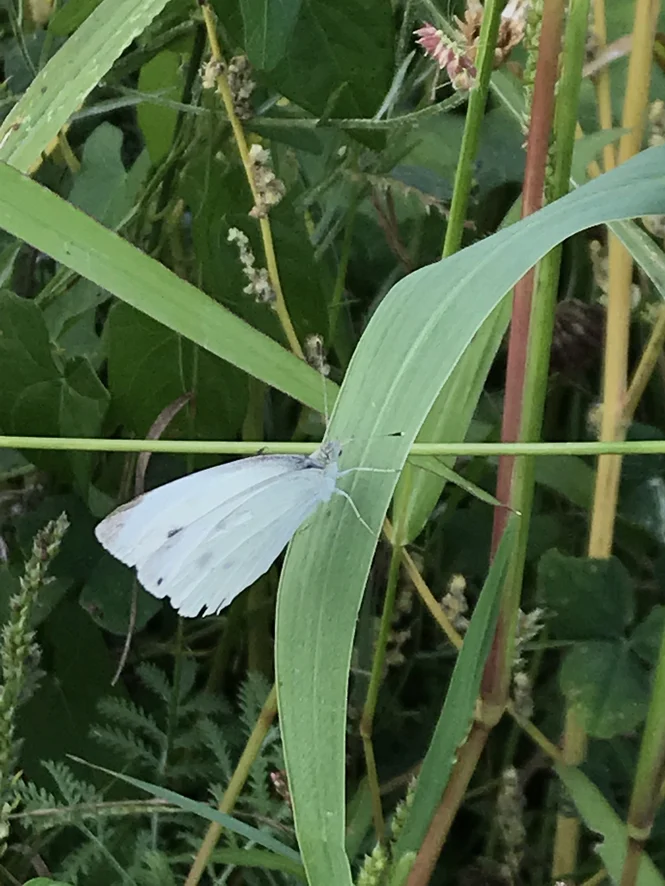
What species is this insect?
Pieris rapae
